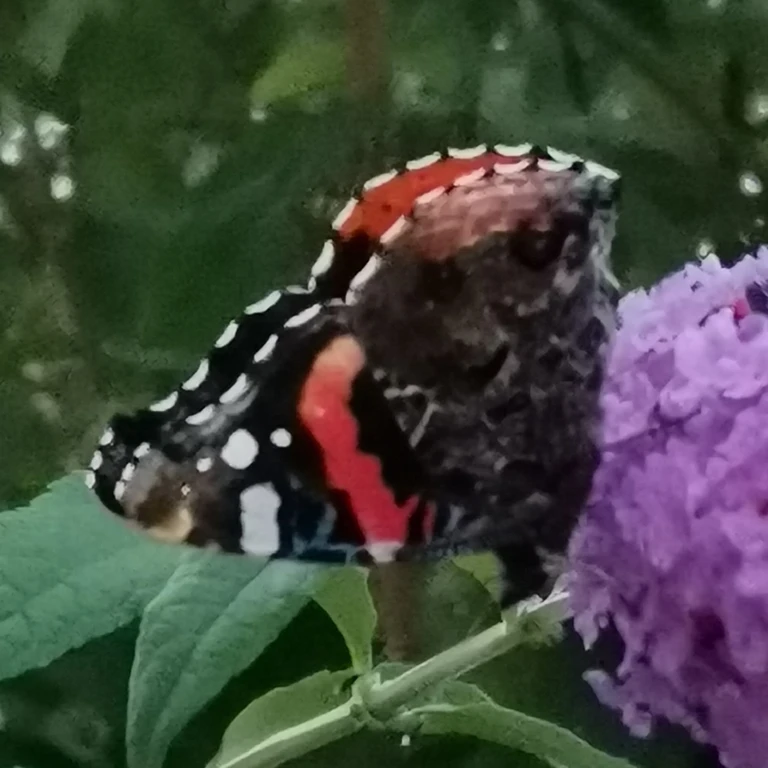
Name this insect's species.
Vanessa atalanta
